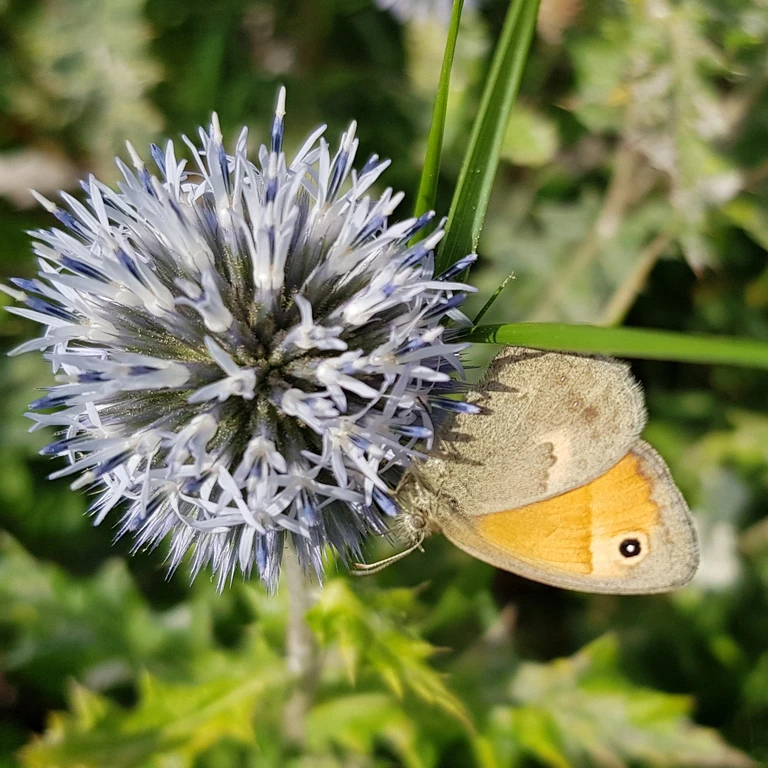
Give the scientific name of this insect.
Coenonympha pamphilus
